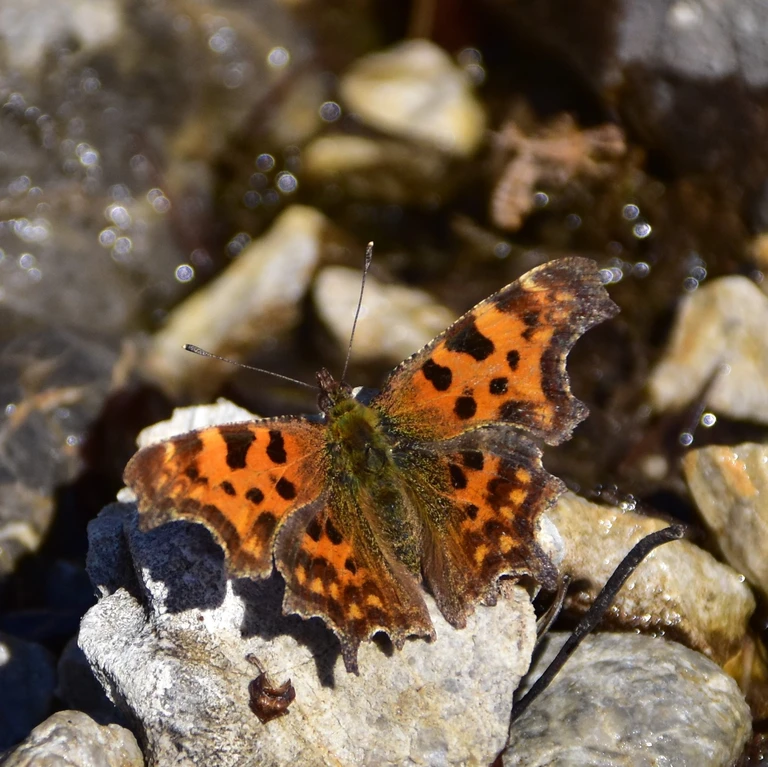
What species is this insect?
Polygonia c-album
